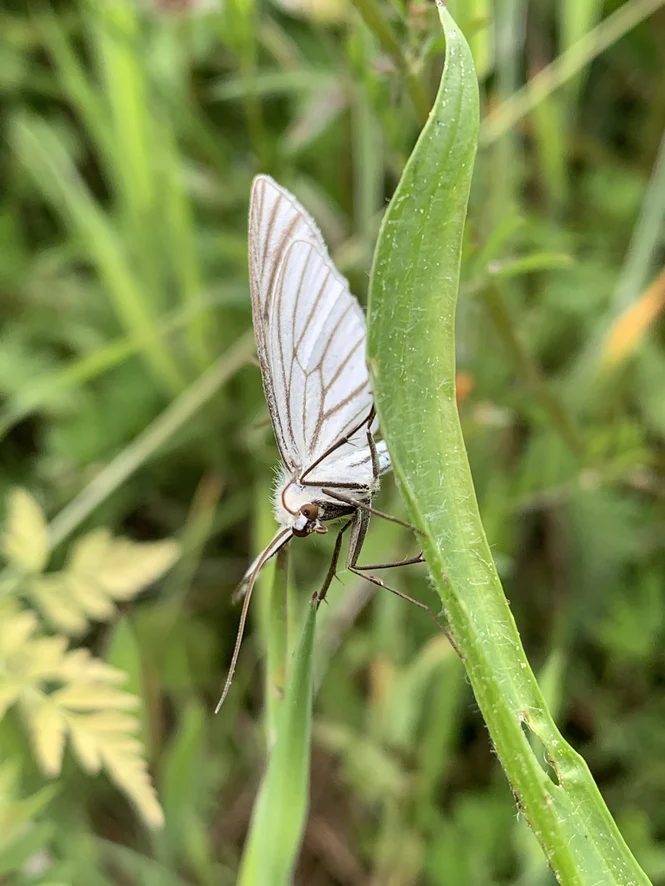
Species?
Siona lineata
